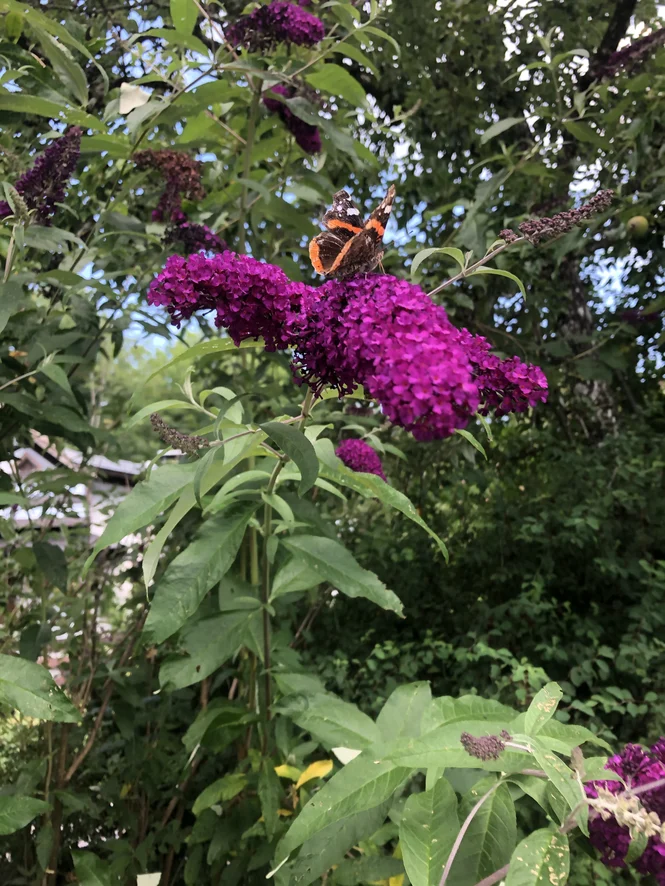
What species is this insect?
Vanessa atalanta
